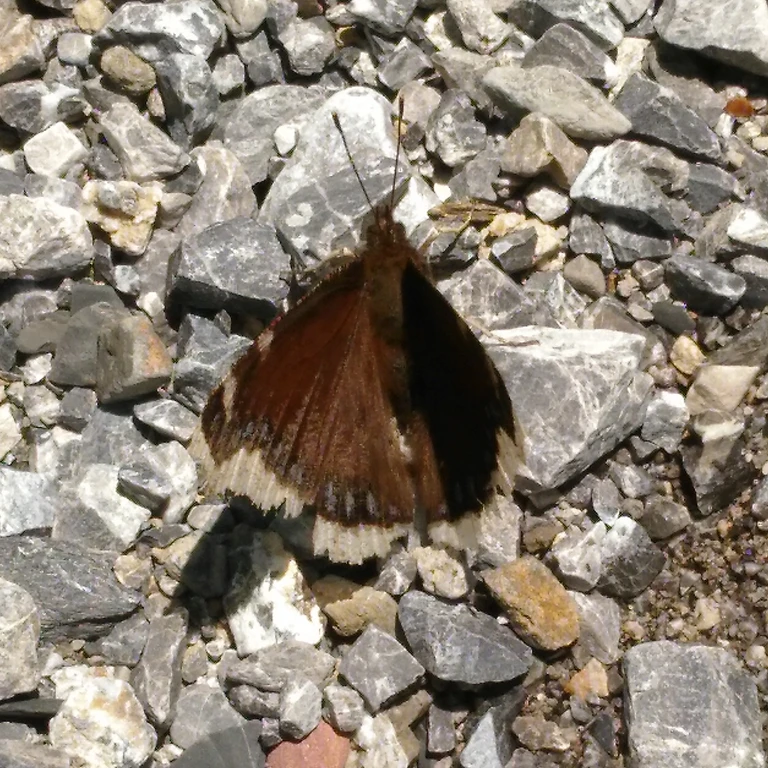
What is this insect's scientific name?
Nymphalis antiopa
